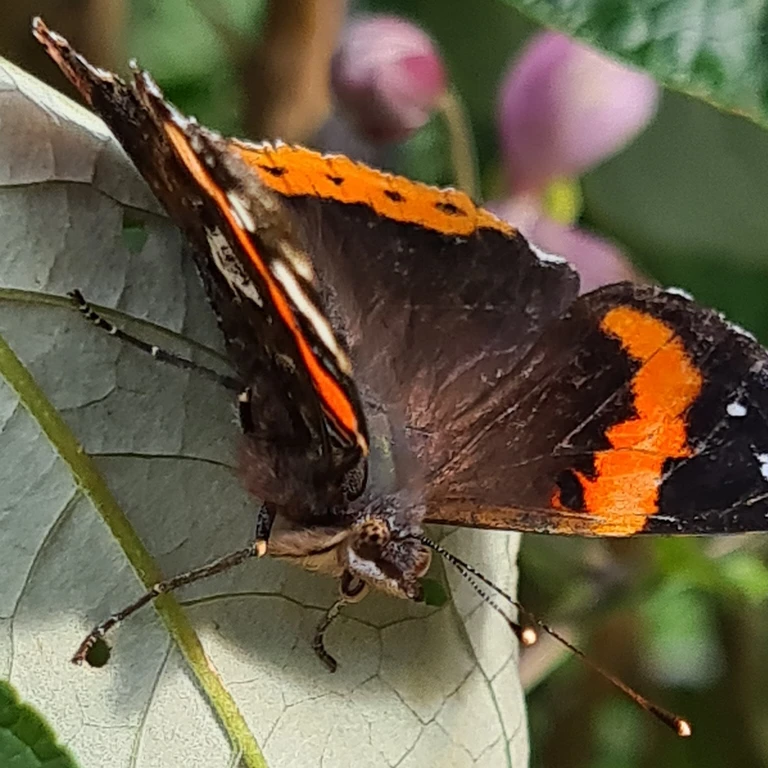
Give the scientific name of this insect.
Vanessa atalanta
